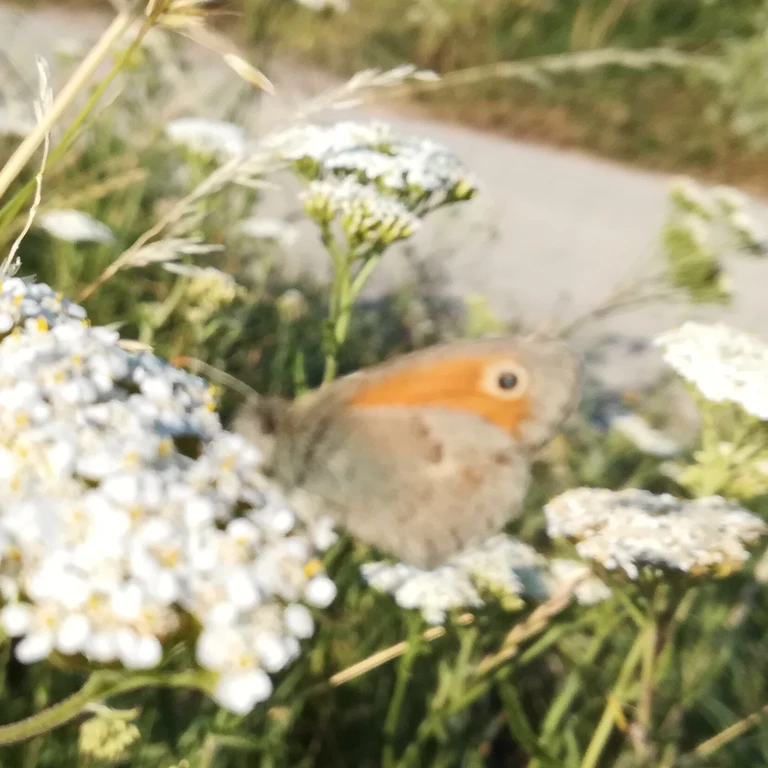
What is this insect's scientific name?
Coenonympha pamphilus
